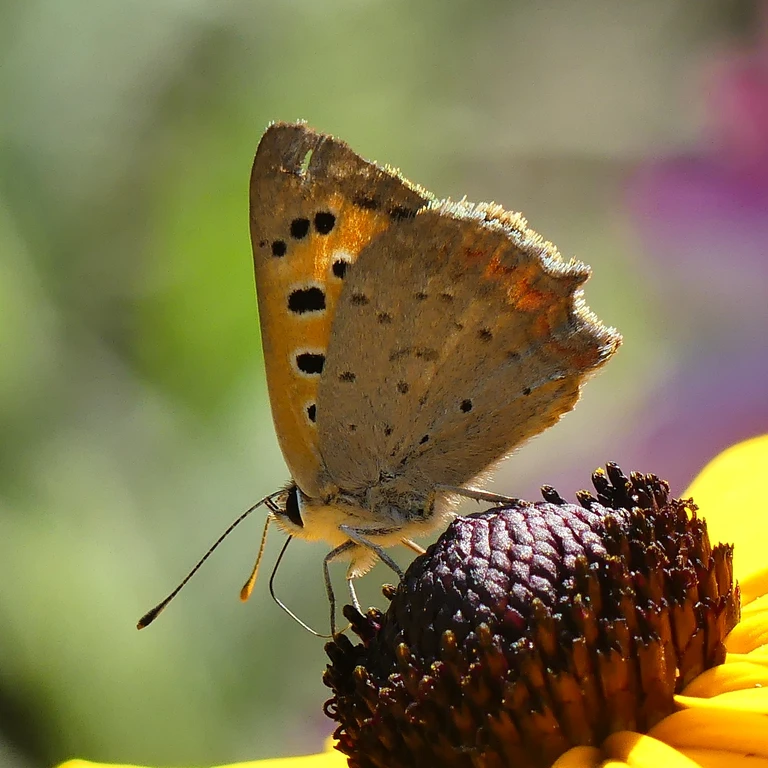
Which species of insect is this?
Lycaena phlaeas
